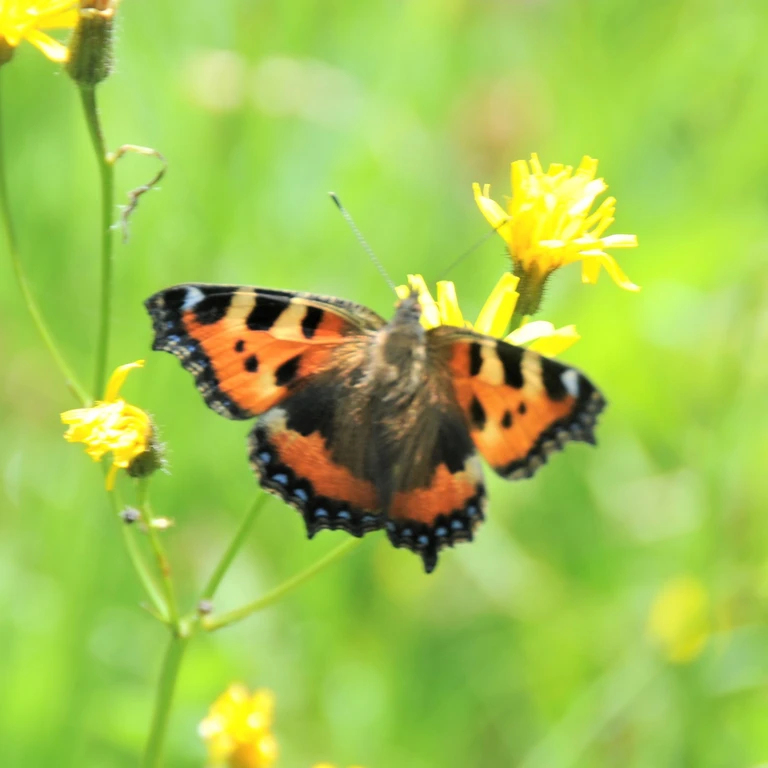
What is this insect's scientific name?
Aglais urticae
